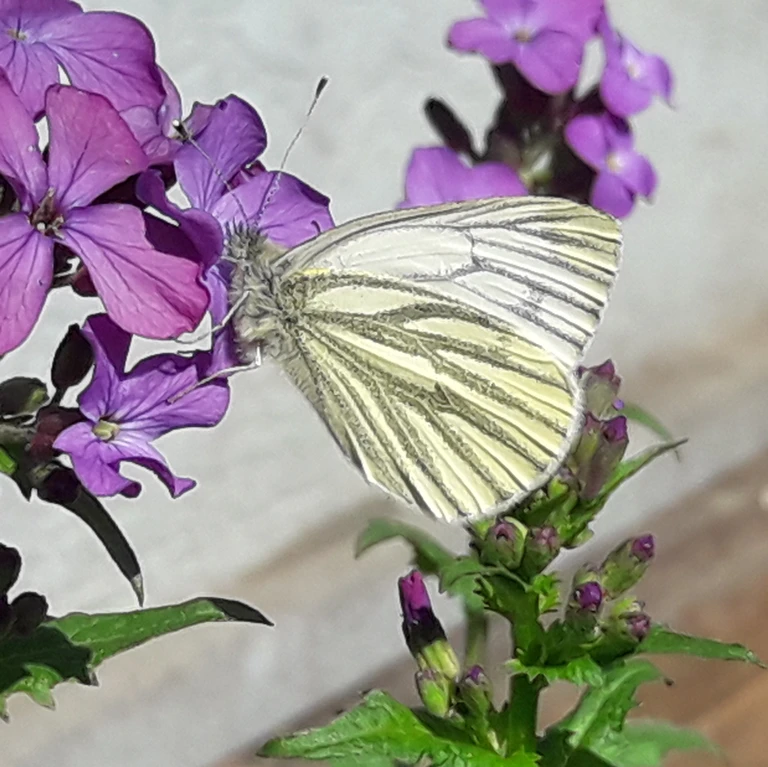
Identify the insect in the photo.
Pieris napi
